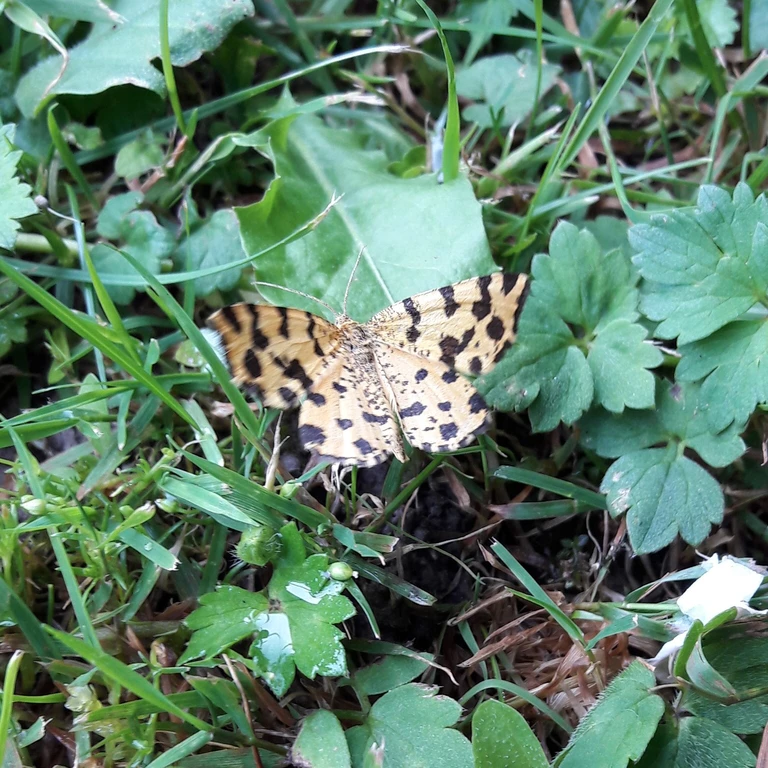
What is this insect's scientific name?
Pseudopanthera macularia
